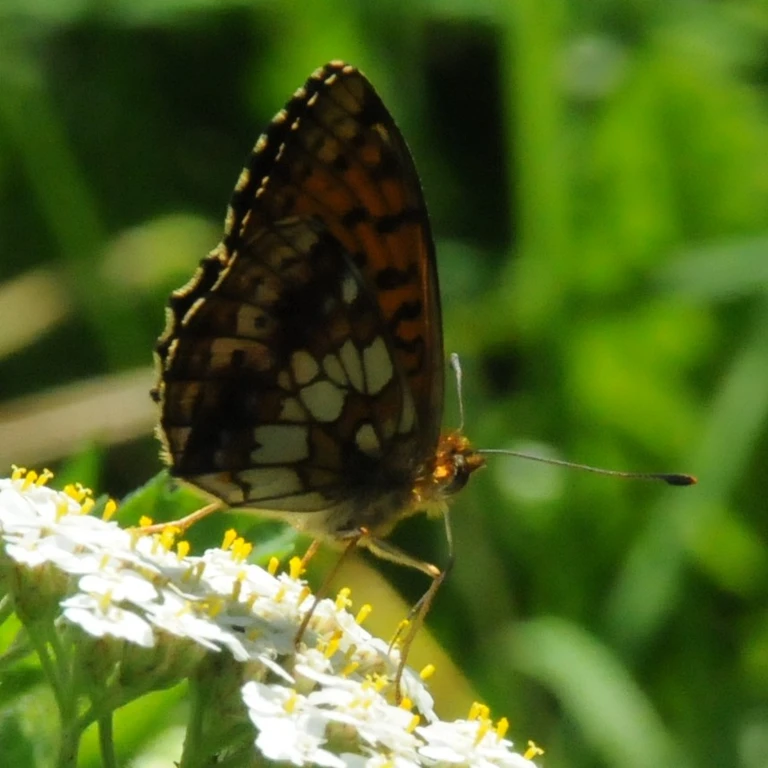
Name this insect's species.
Brenthis ino
